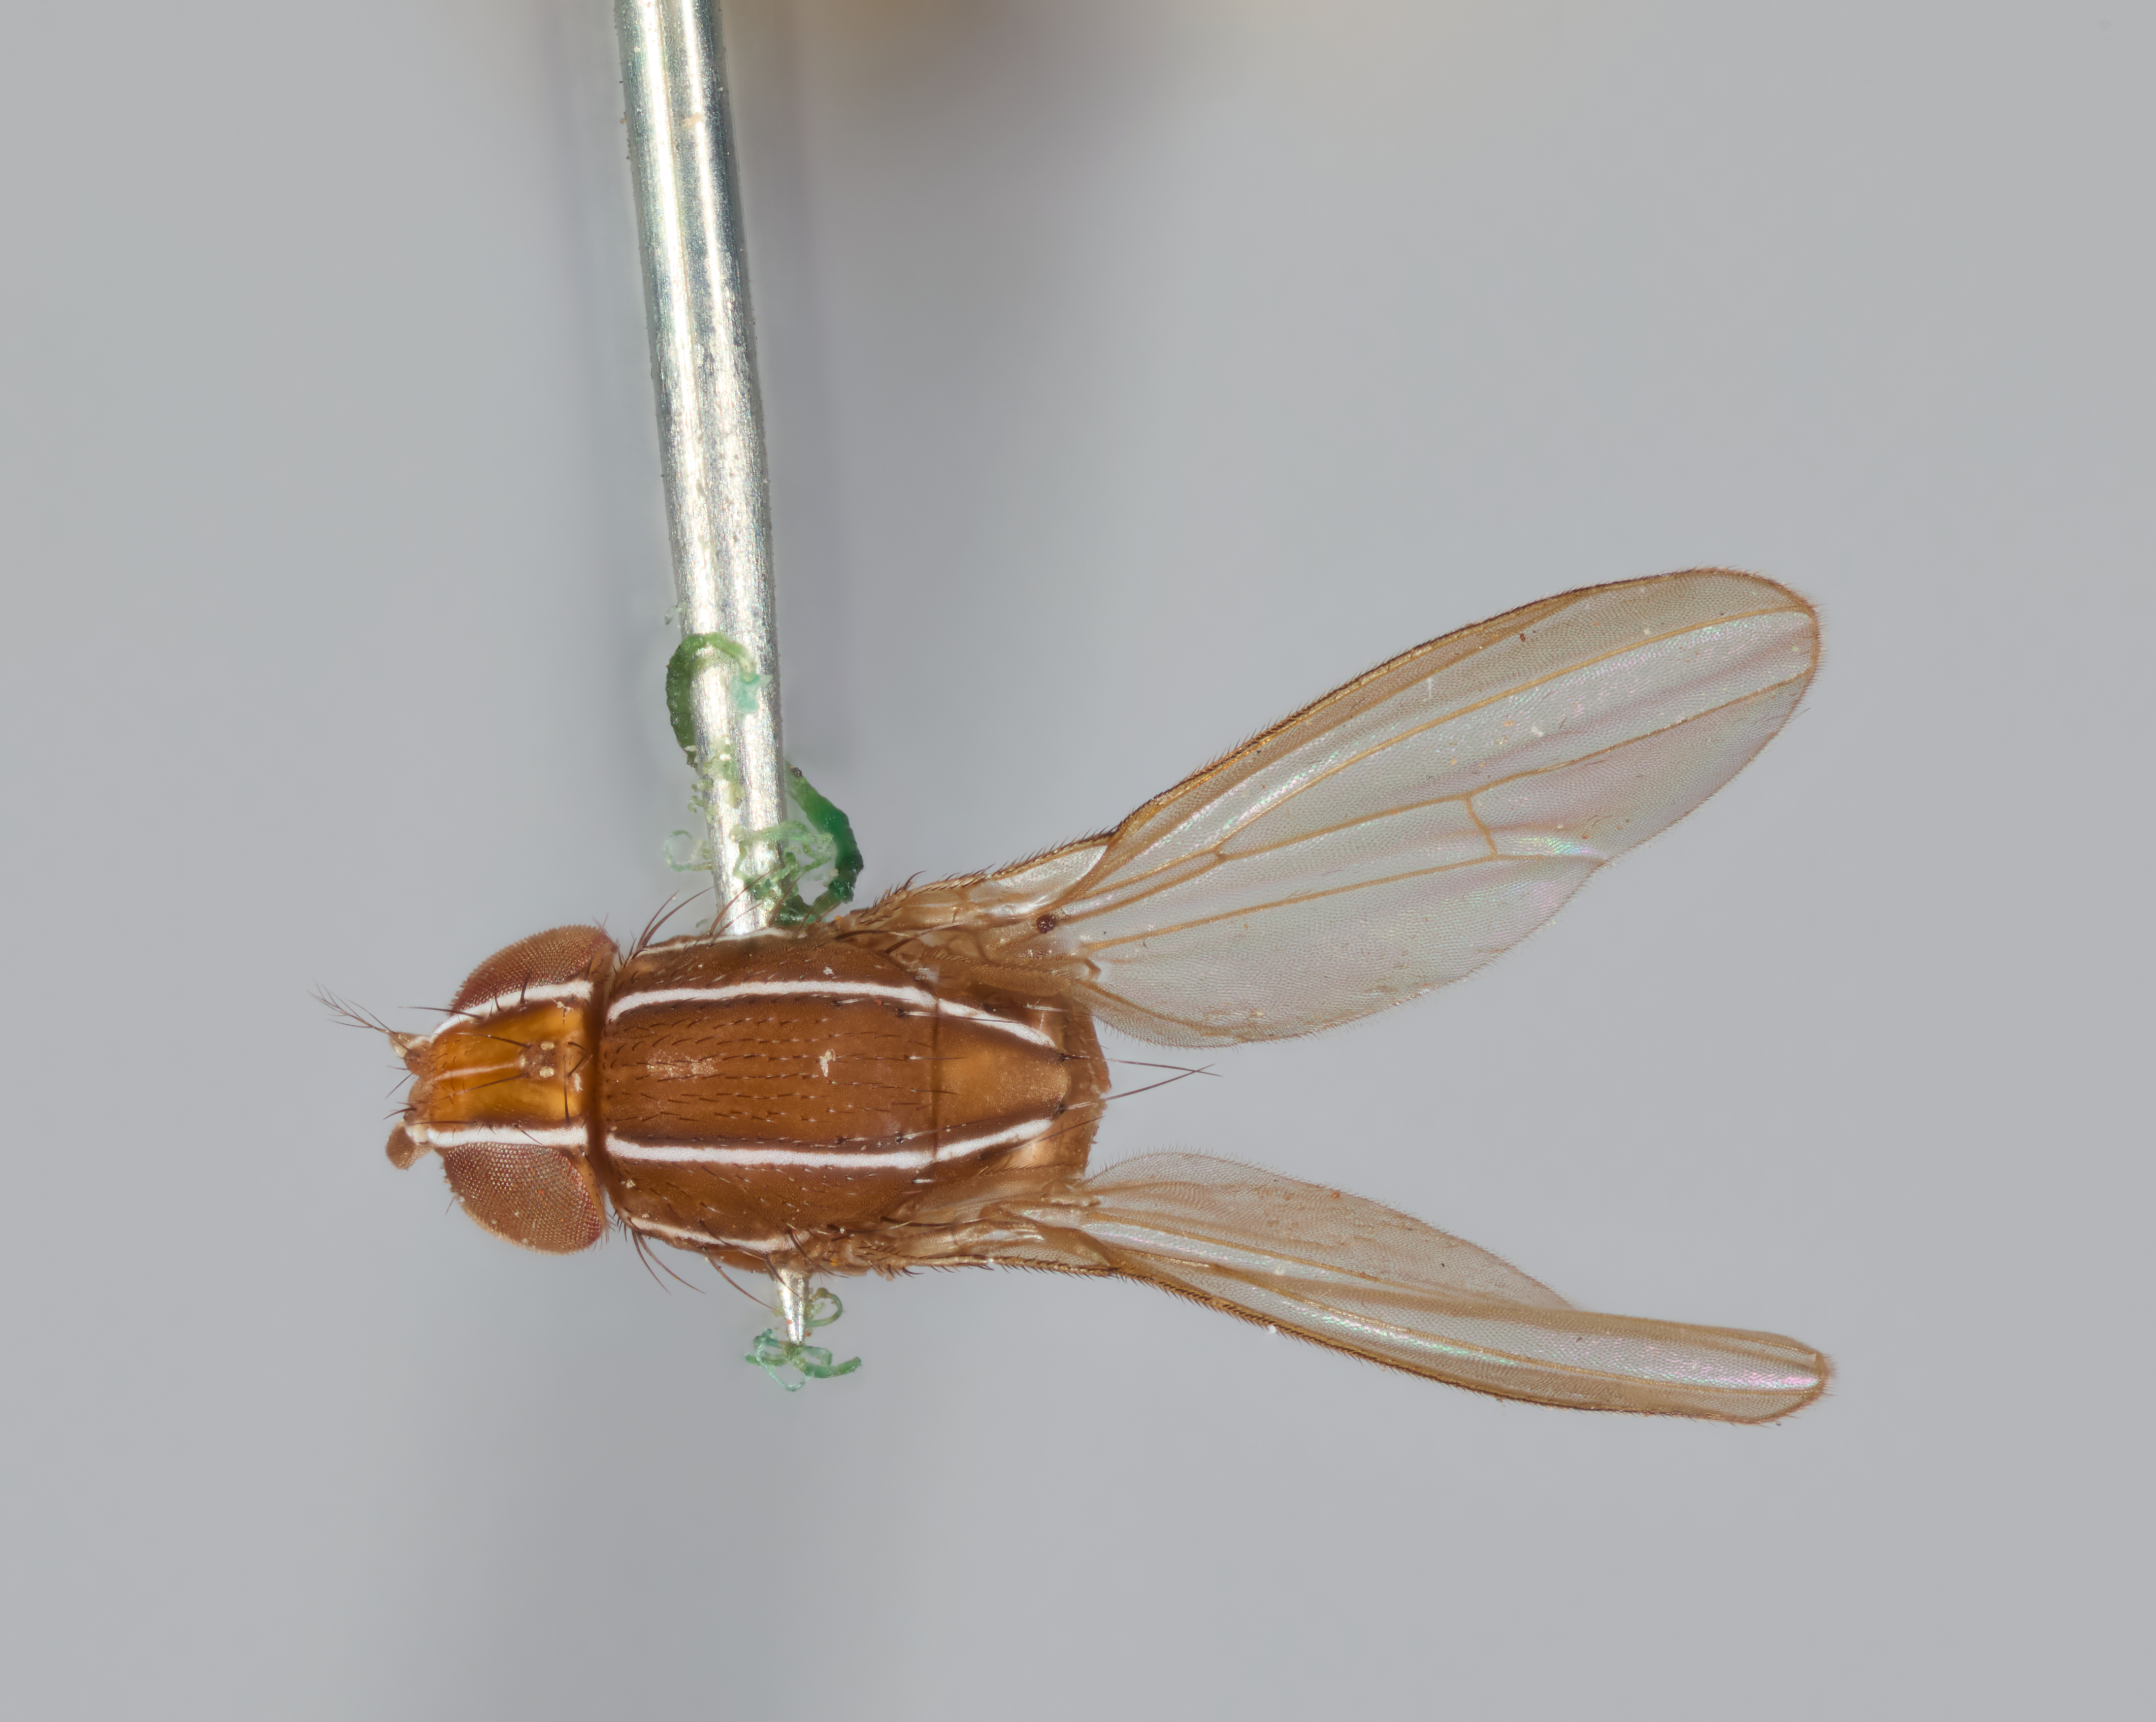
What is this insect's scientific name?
Zaprionus tuberculatus
